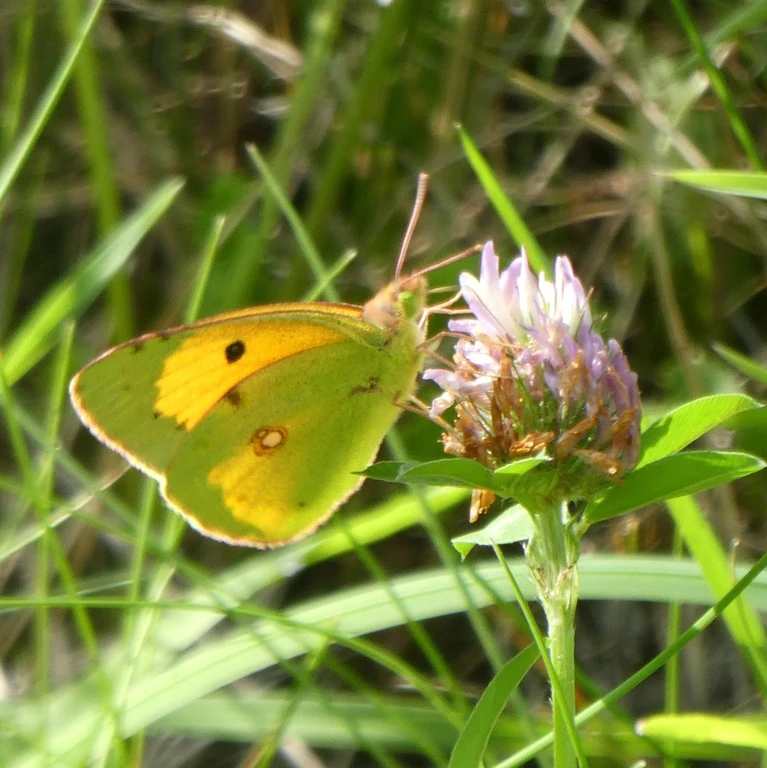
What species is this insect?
Colias croceus
